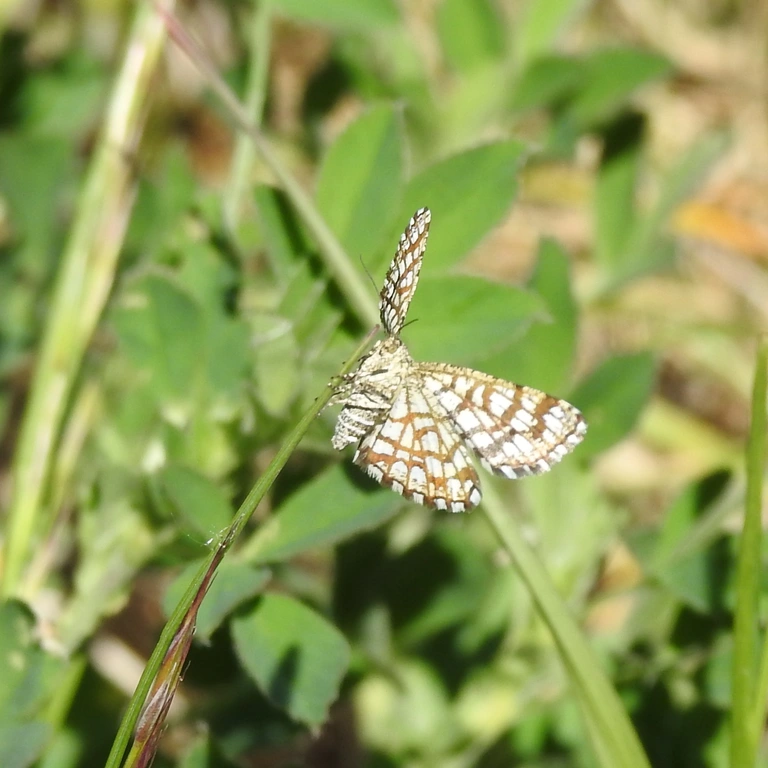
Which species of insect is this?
Chiasmia clathrata
